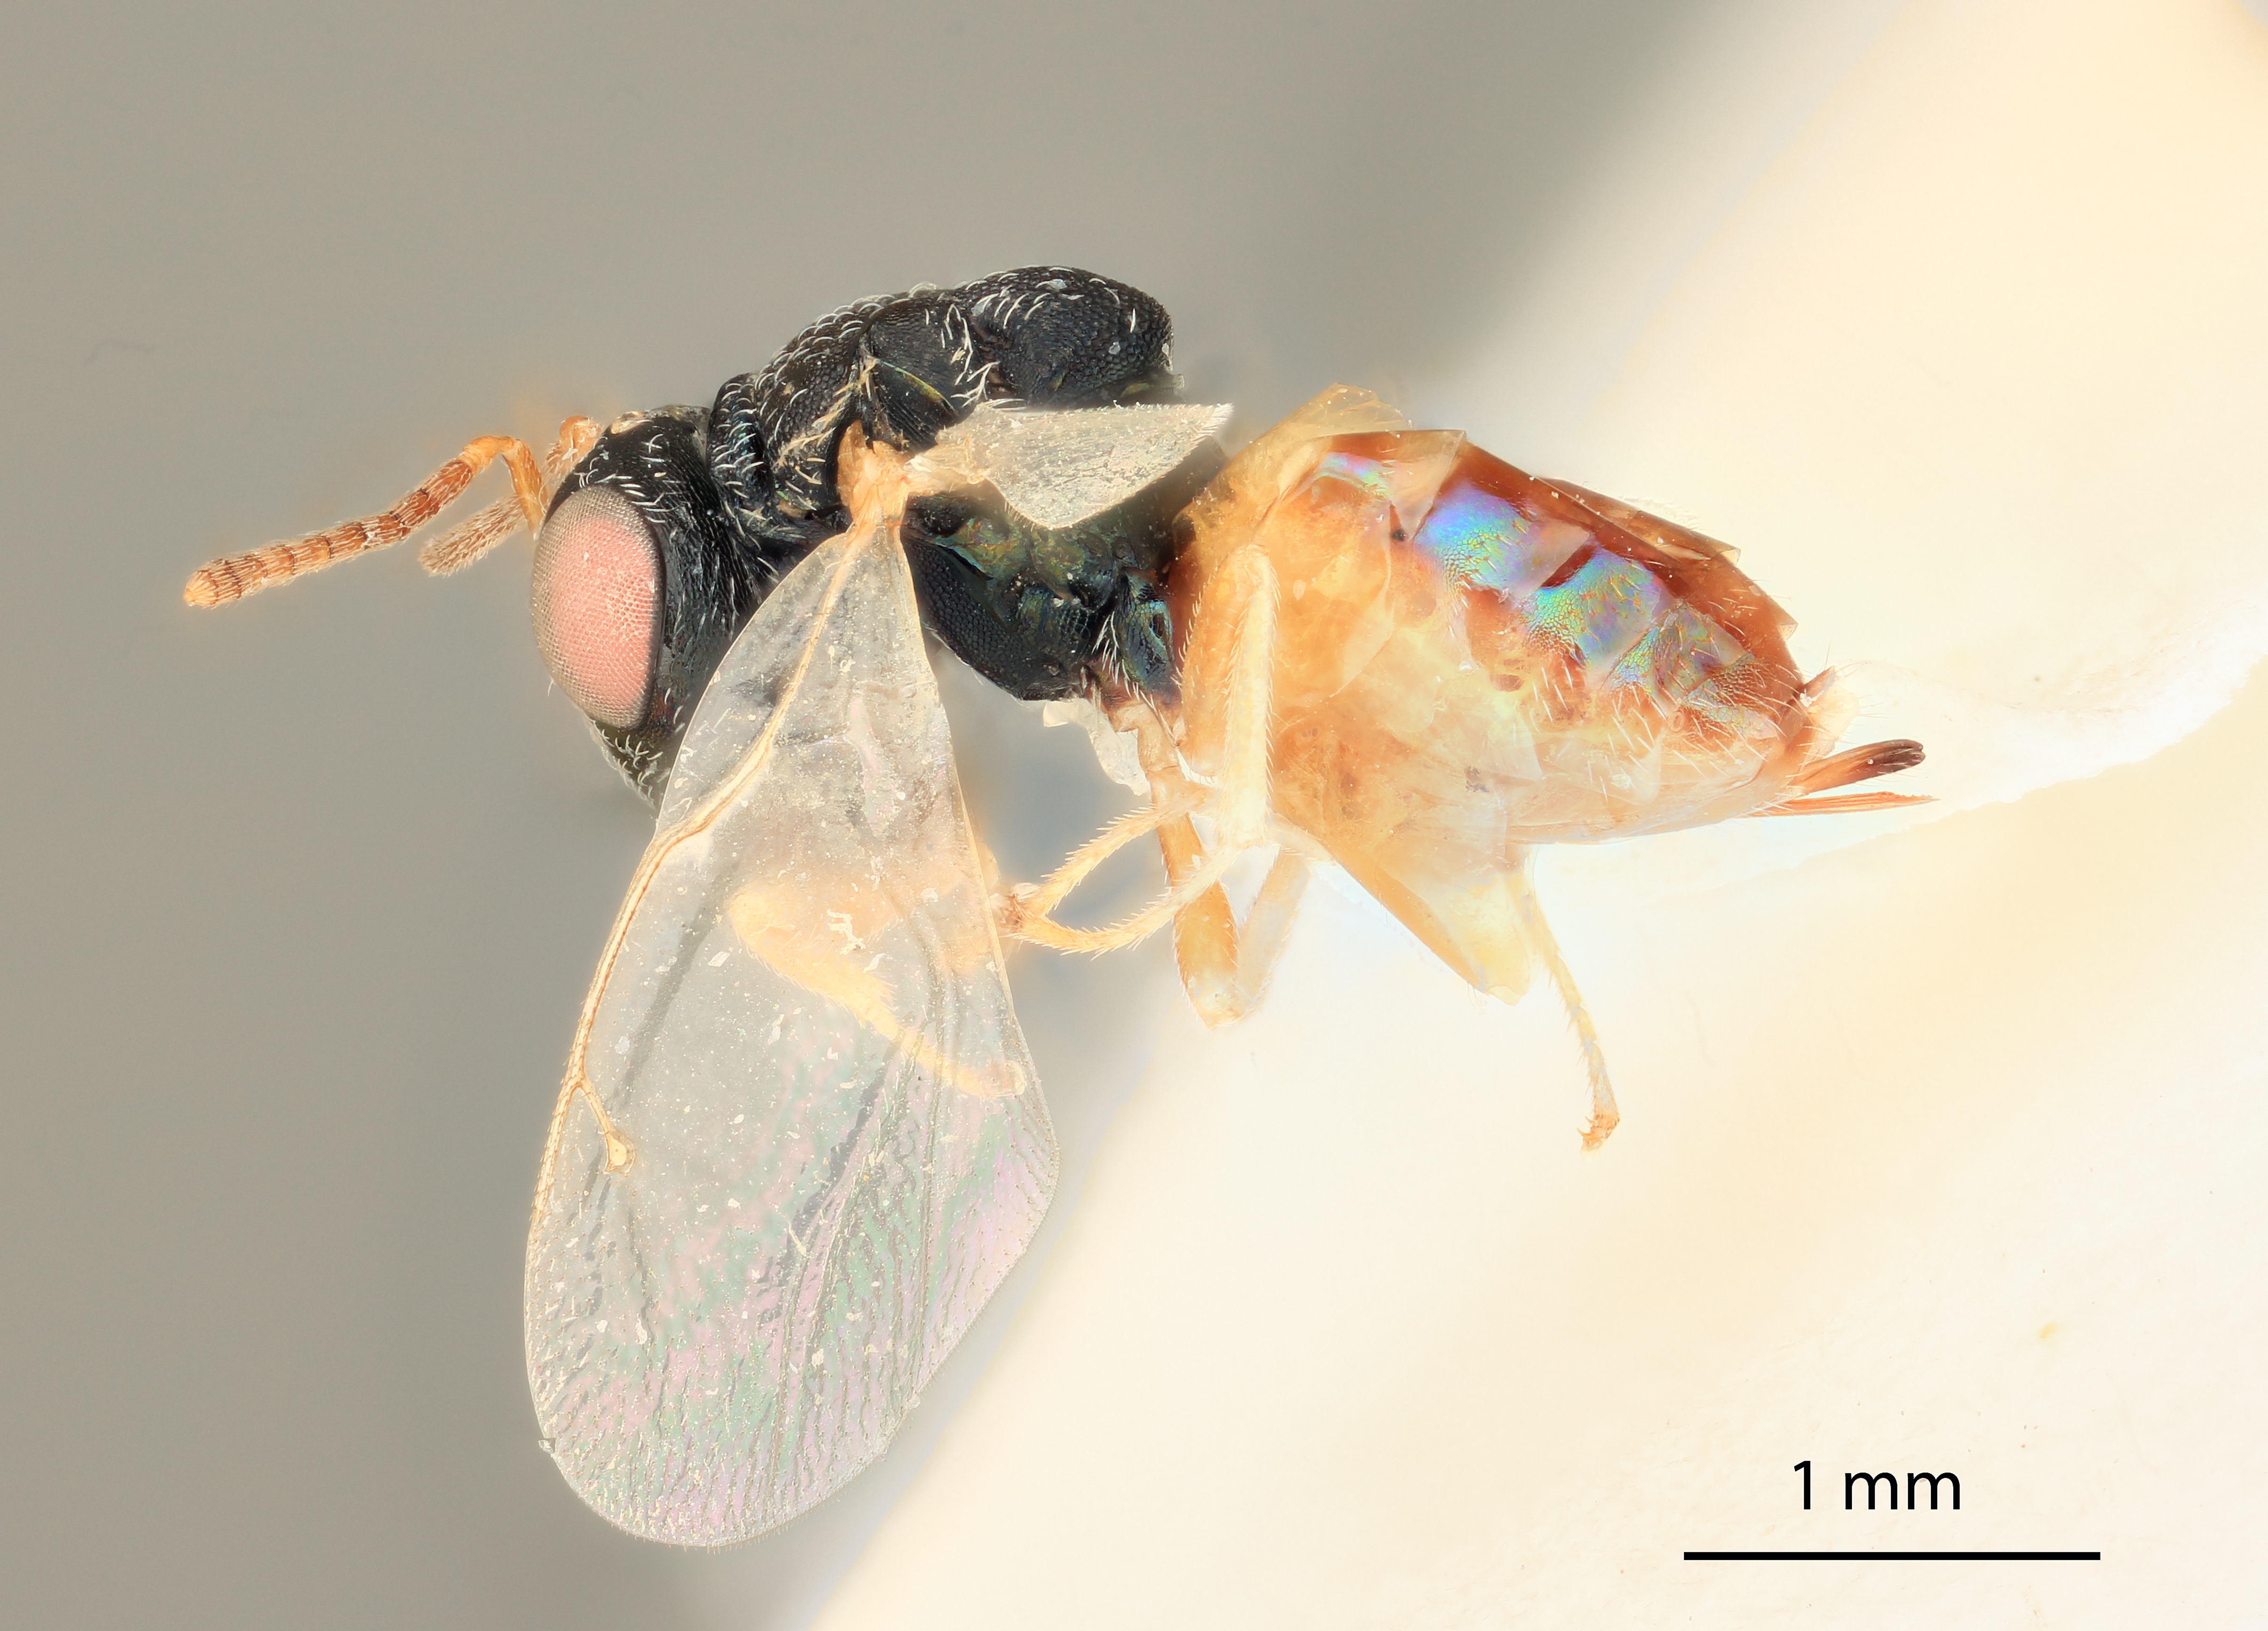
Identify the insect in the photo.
Jaliscoa nudipennis
